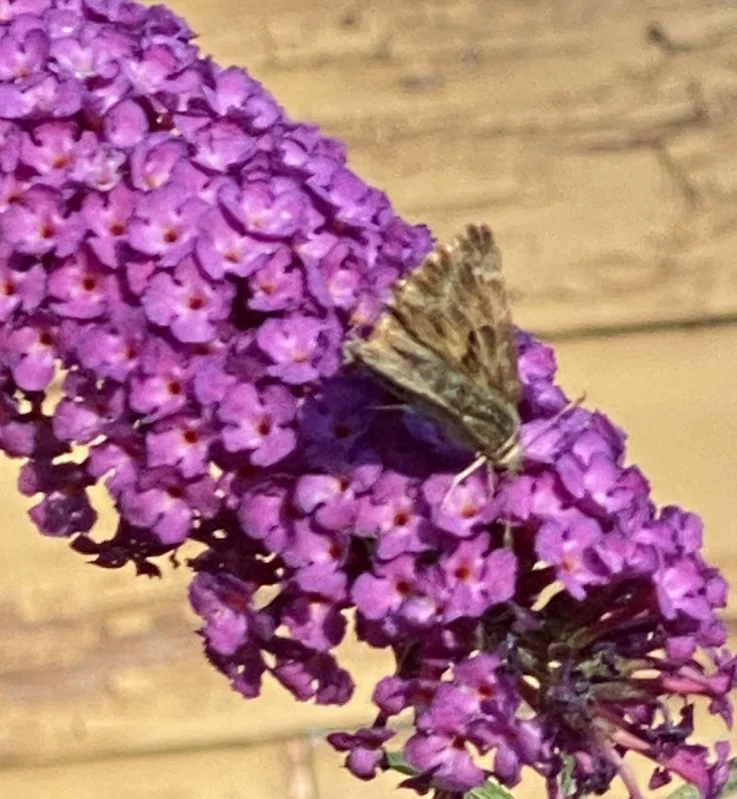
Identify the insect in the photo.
Carcharodus alceae
